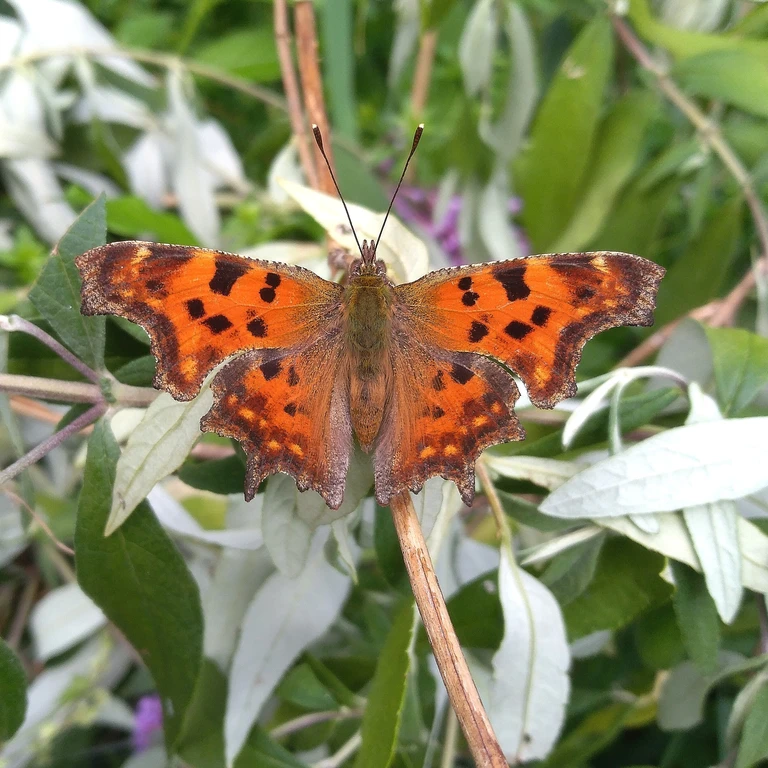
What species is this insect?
Polygonia c-album
